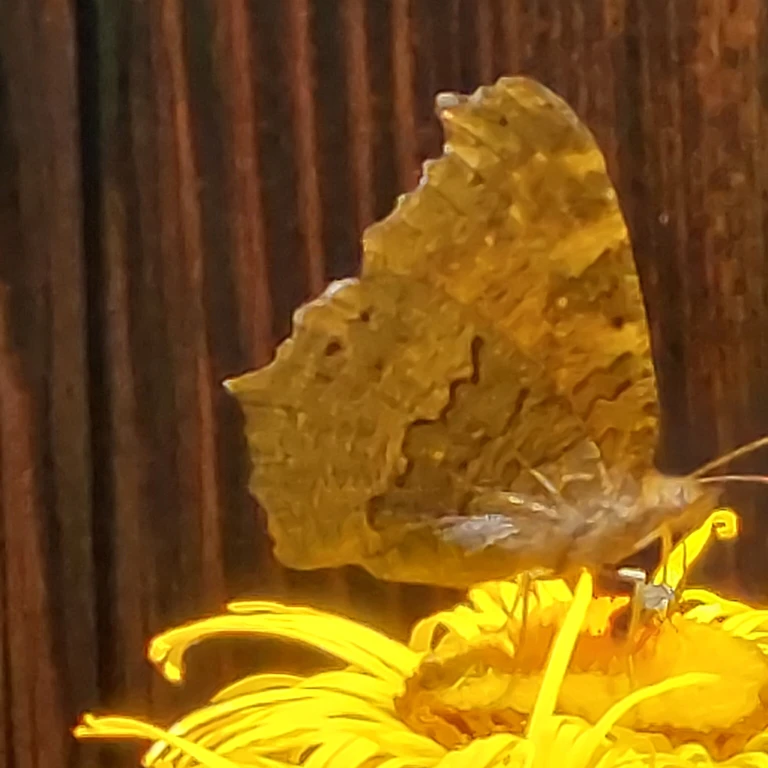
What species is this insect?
Aglais io
